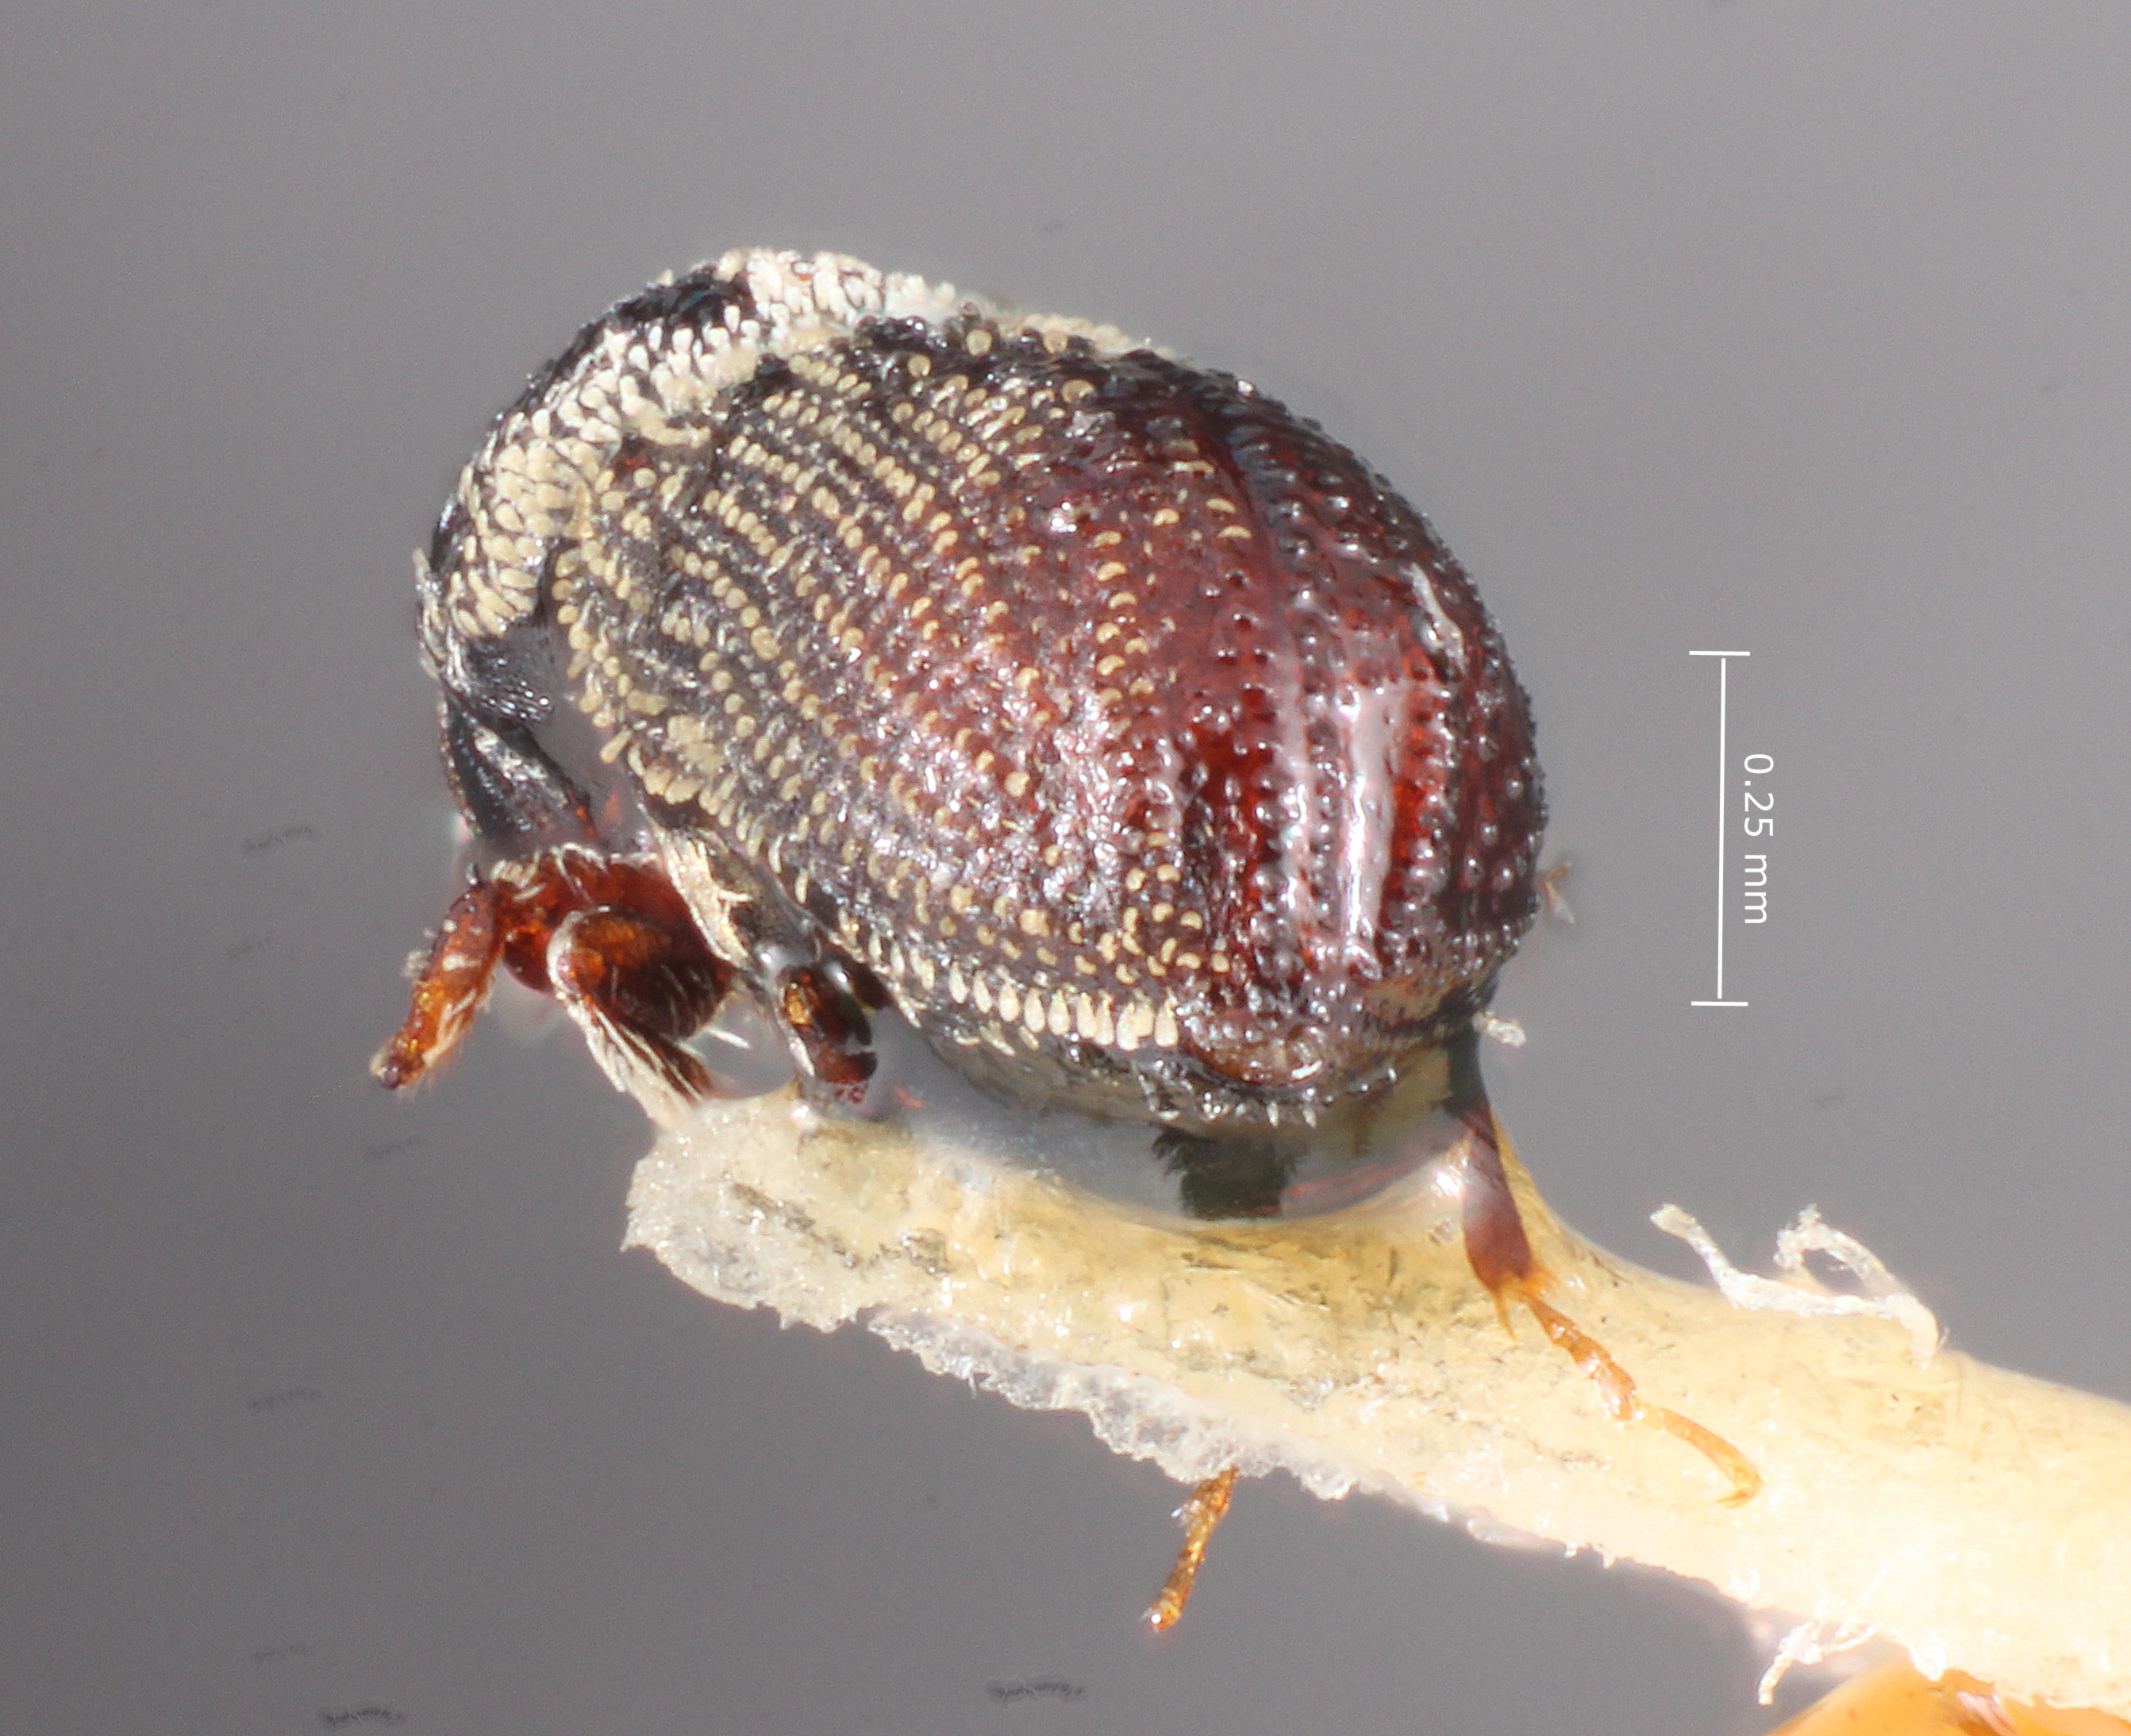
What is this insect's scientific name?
Pseudothysanoes sedulus
